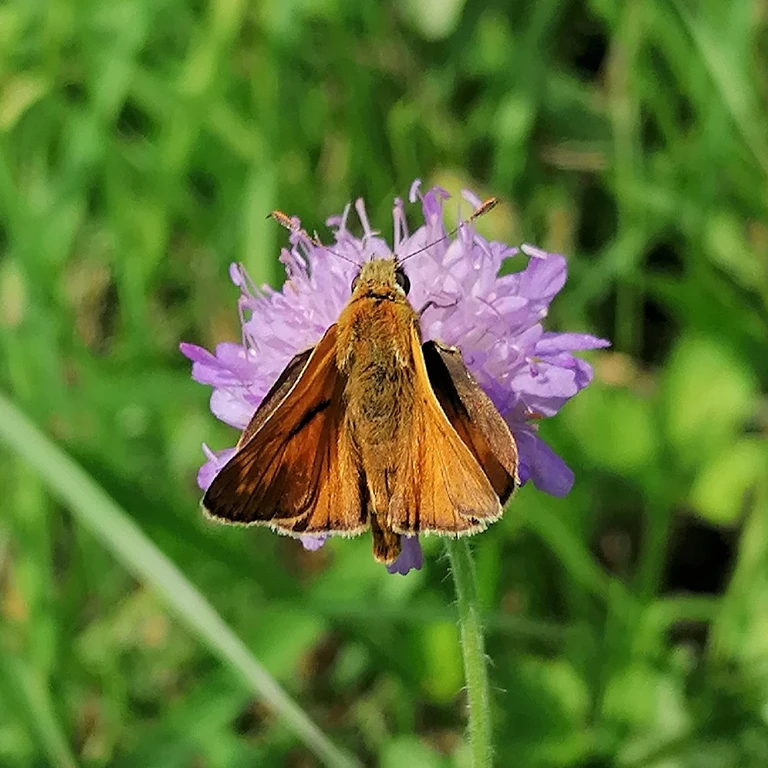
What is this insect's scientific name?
Ochlodes sylvanus (also Ochlodes venata)
